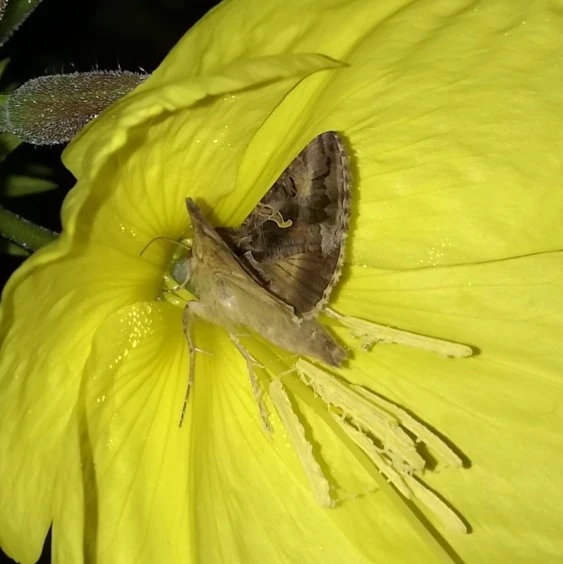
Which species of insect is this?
Autographa gamma
